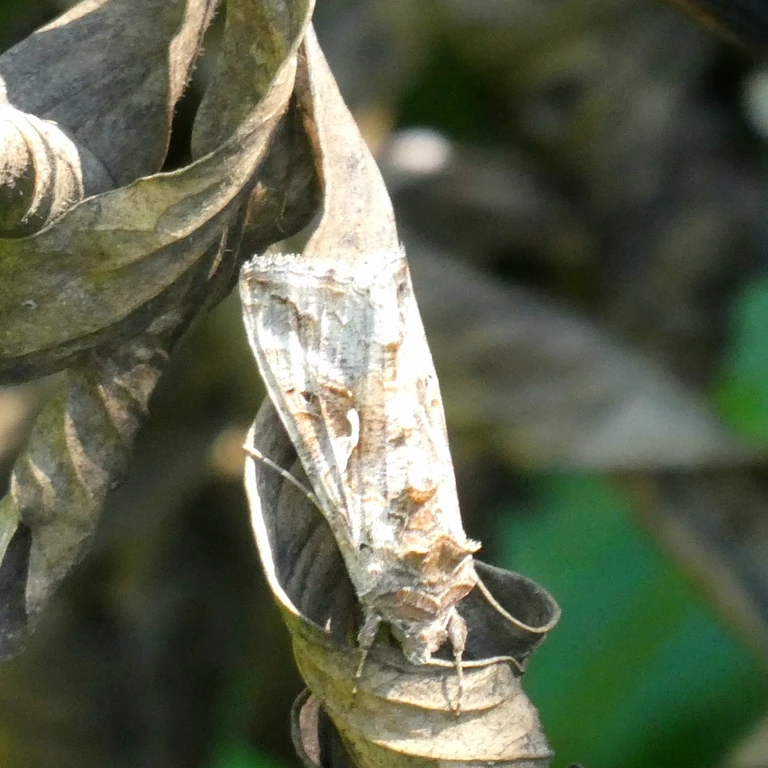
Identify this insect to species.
Autographa gamma
